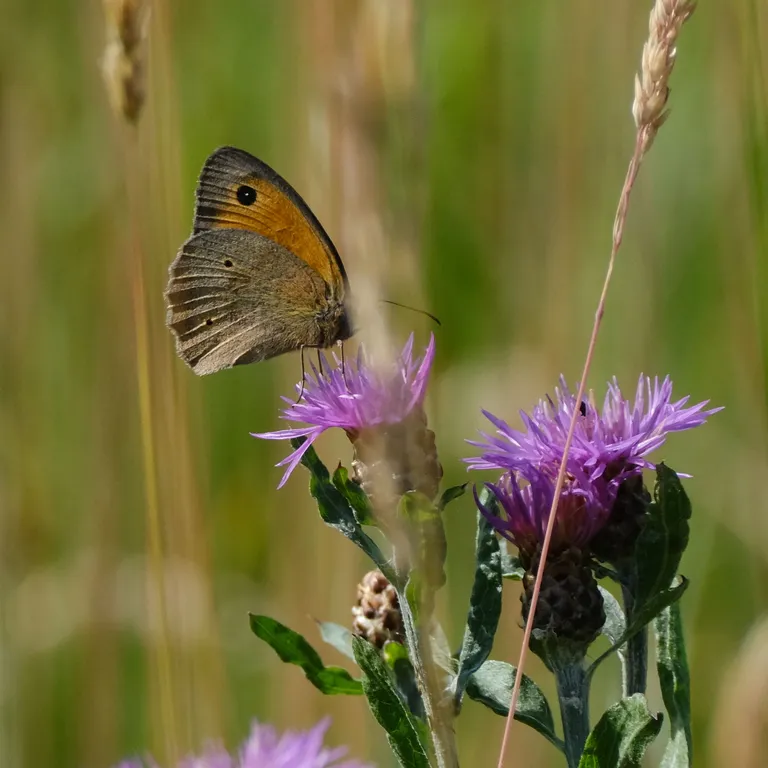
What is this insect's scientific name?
Maniola jurtina
